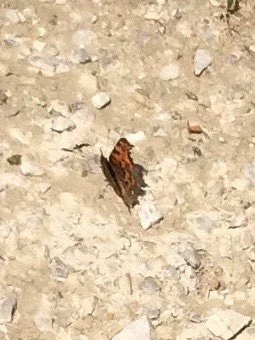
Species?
Polygonia c-album
